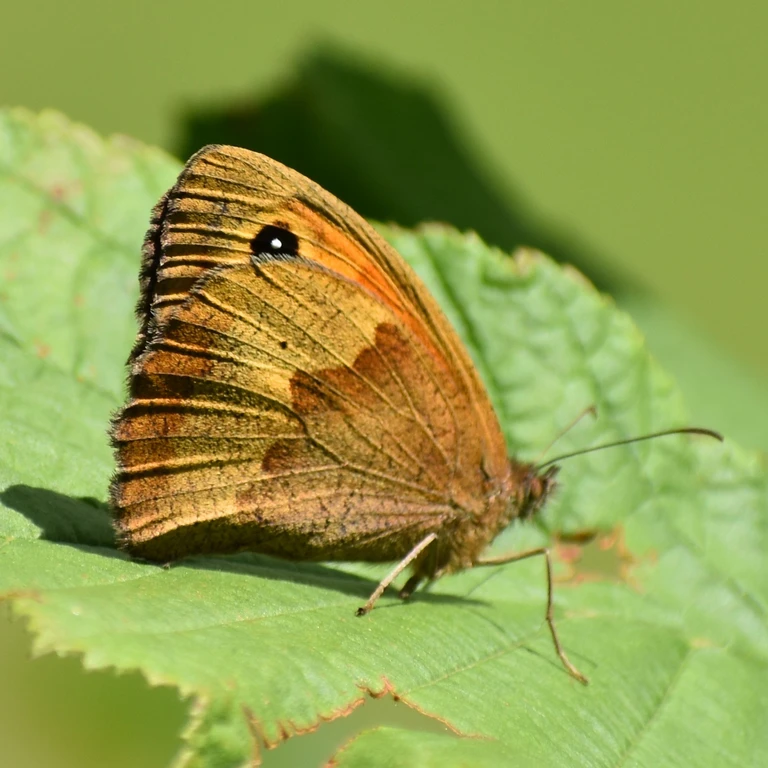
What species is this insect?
Maniola jurtina
